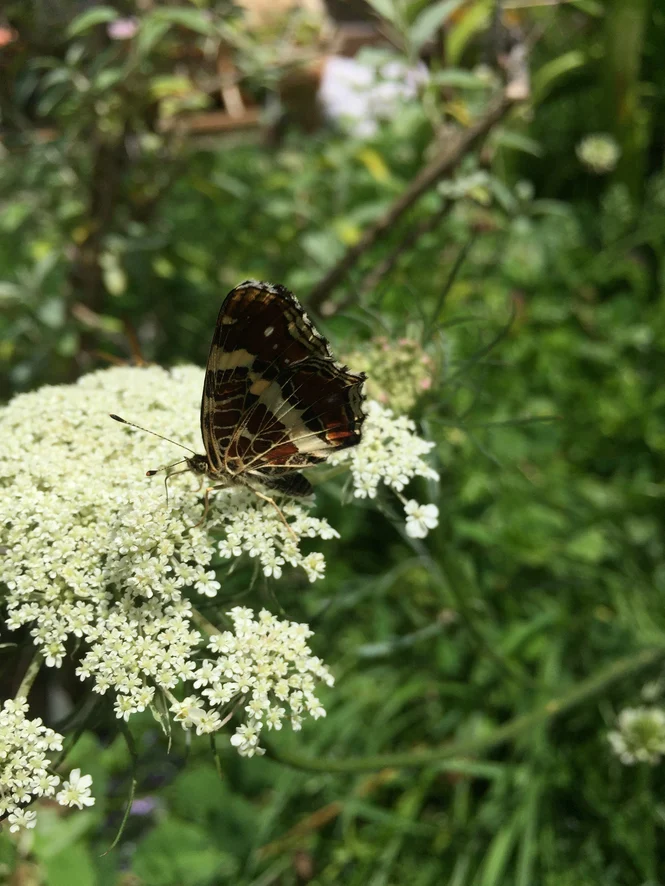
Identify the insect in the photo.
Araschnia levana
